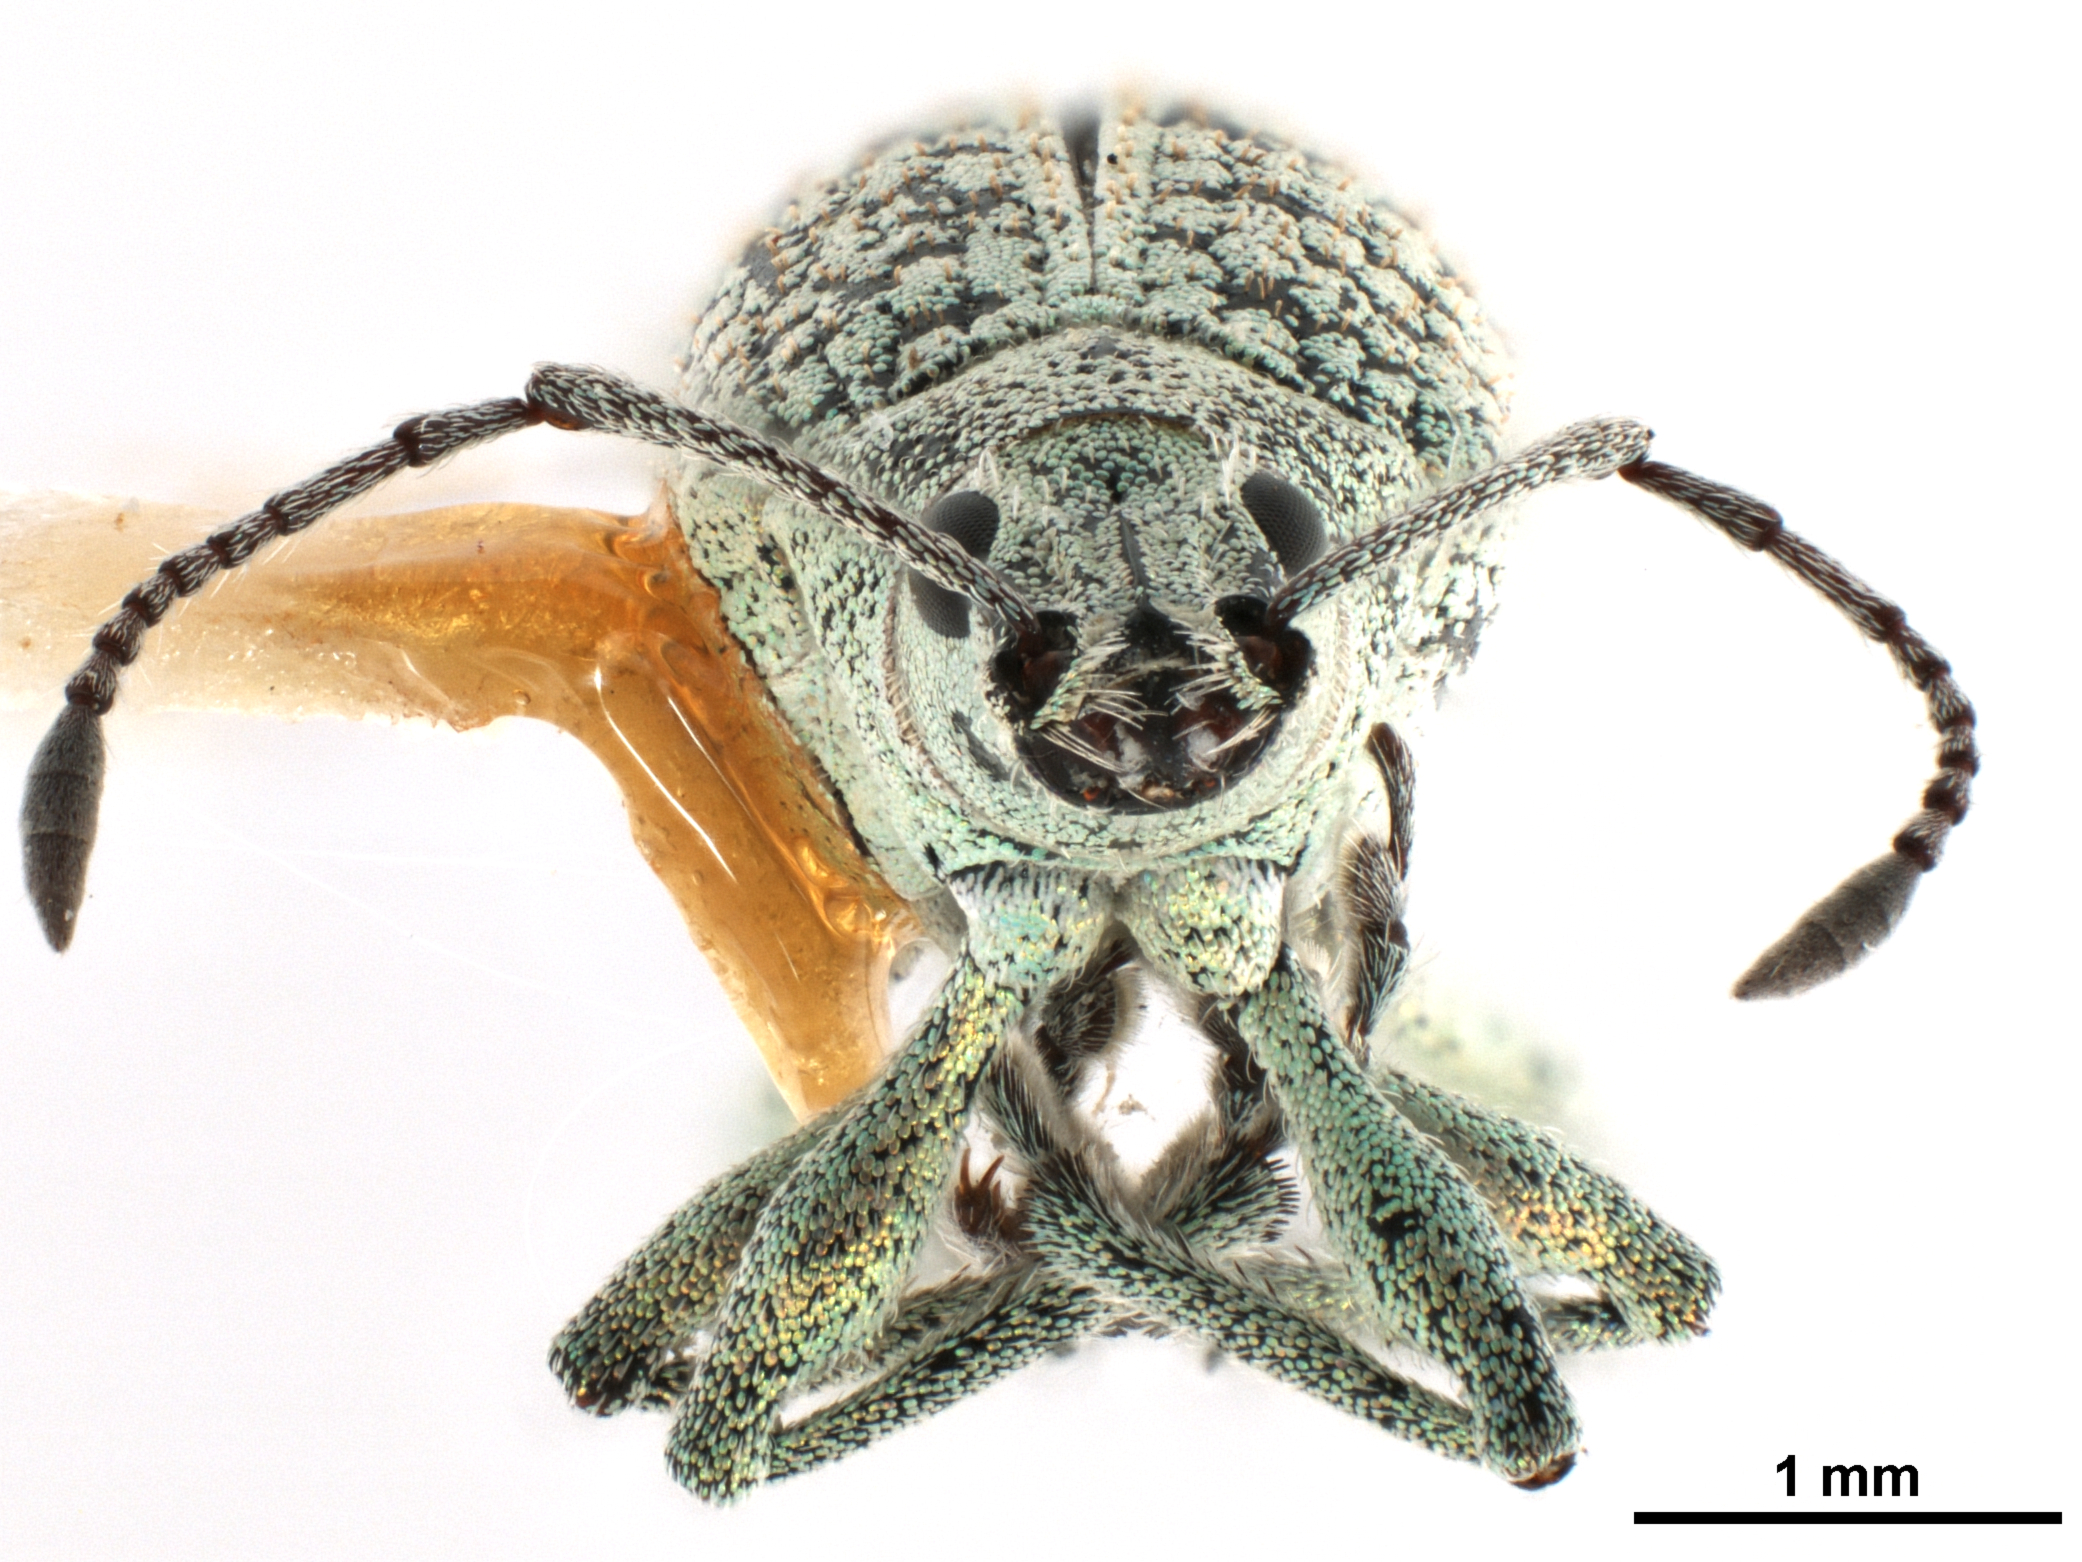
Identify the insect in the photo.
Platymycterus marmoratus
